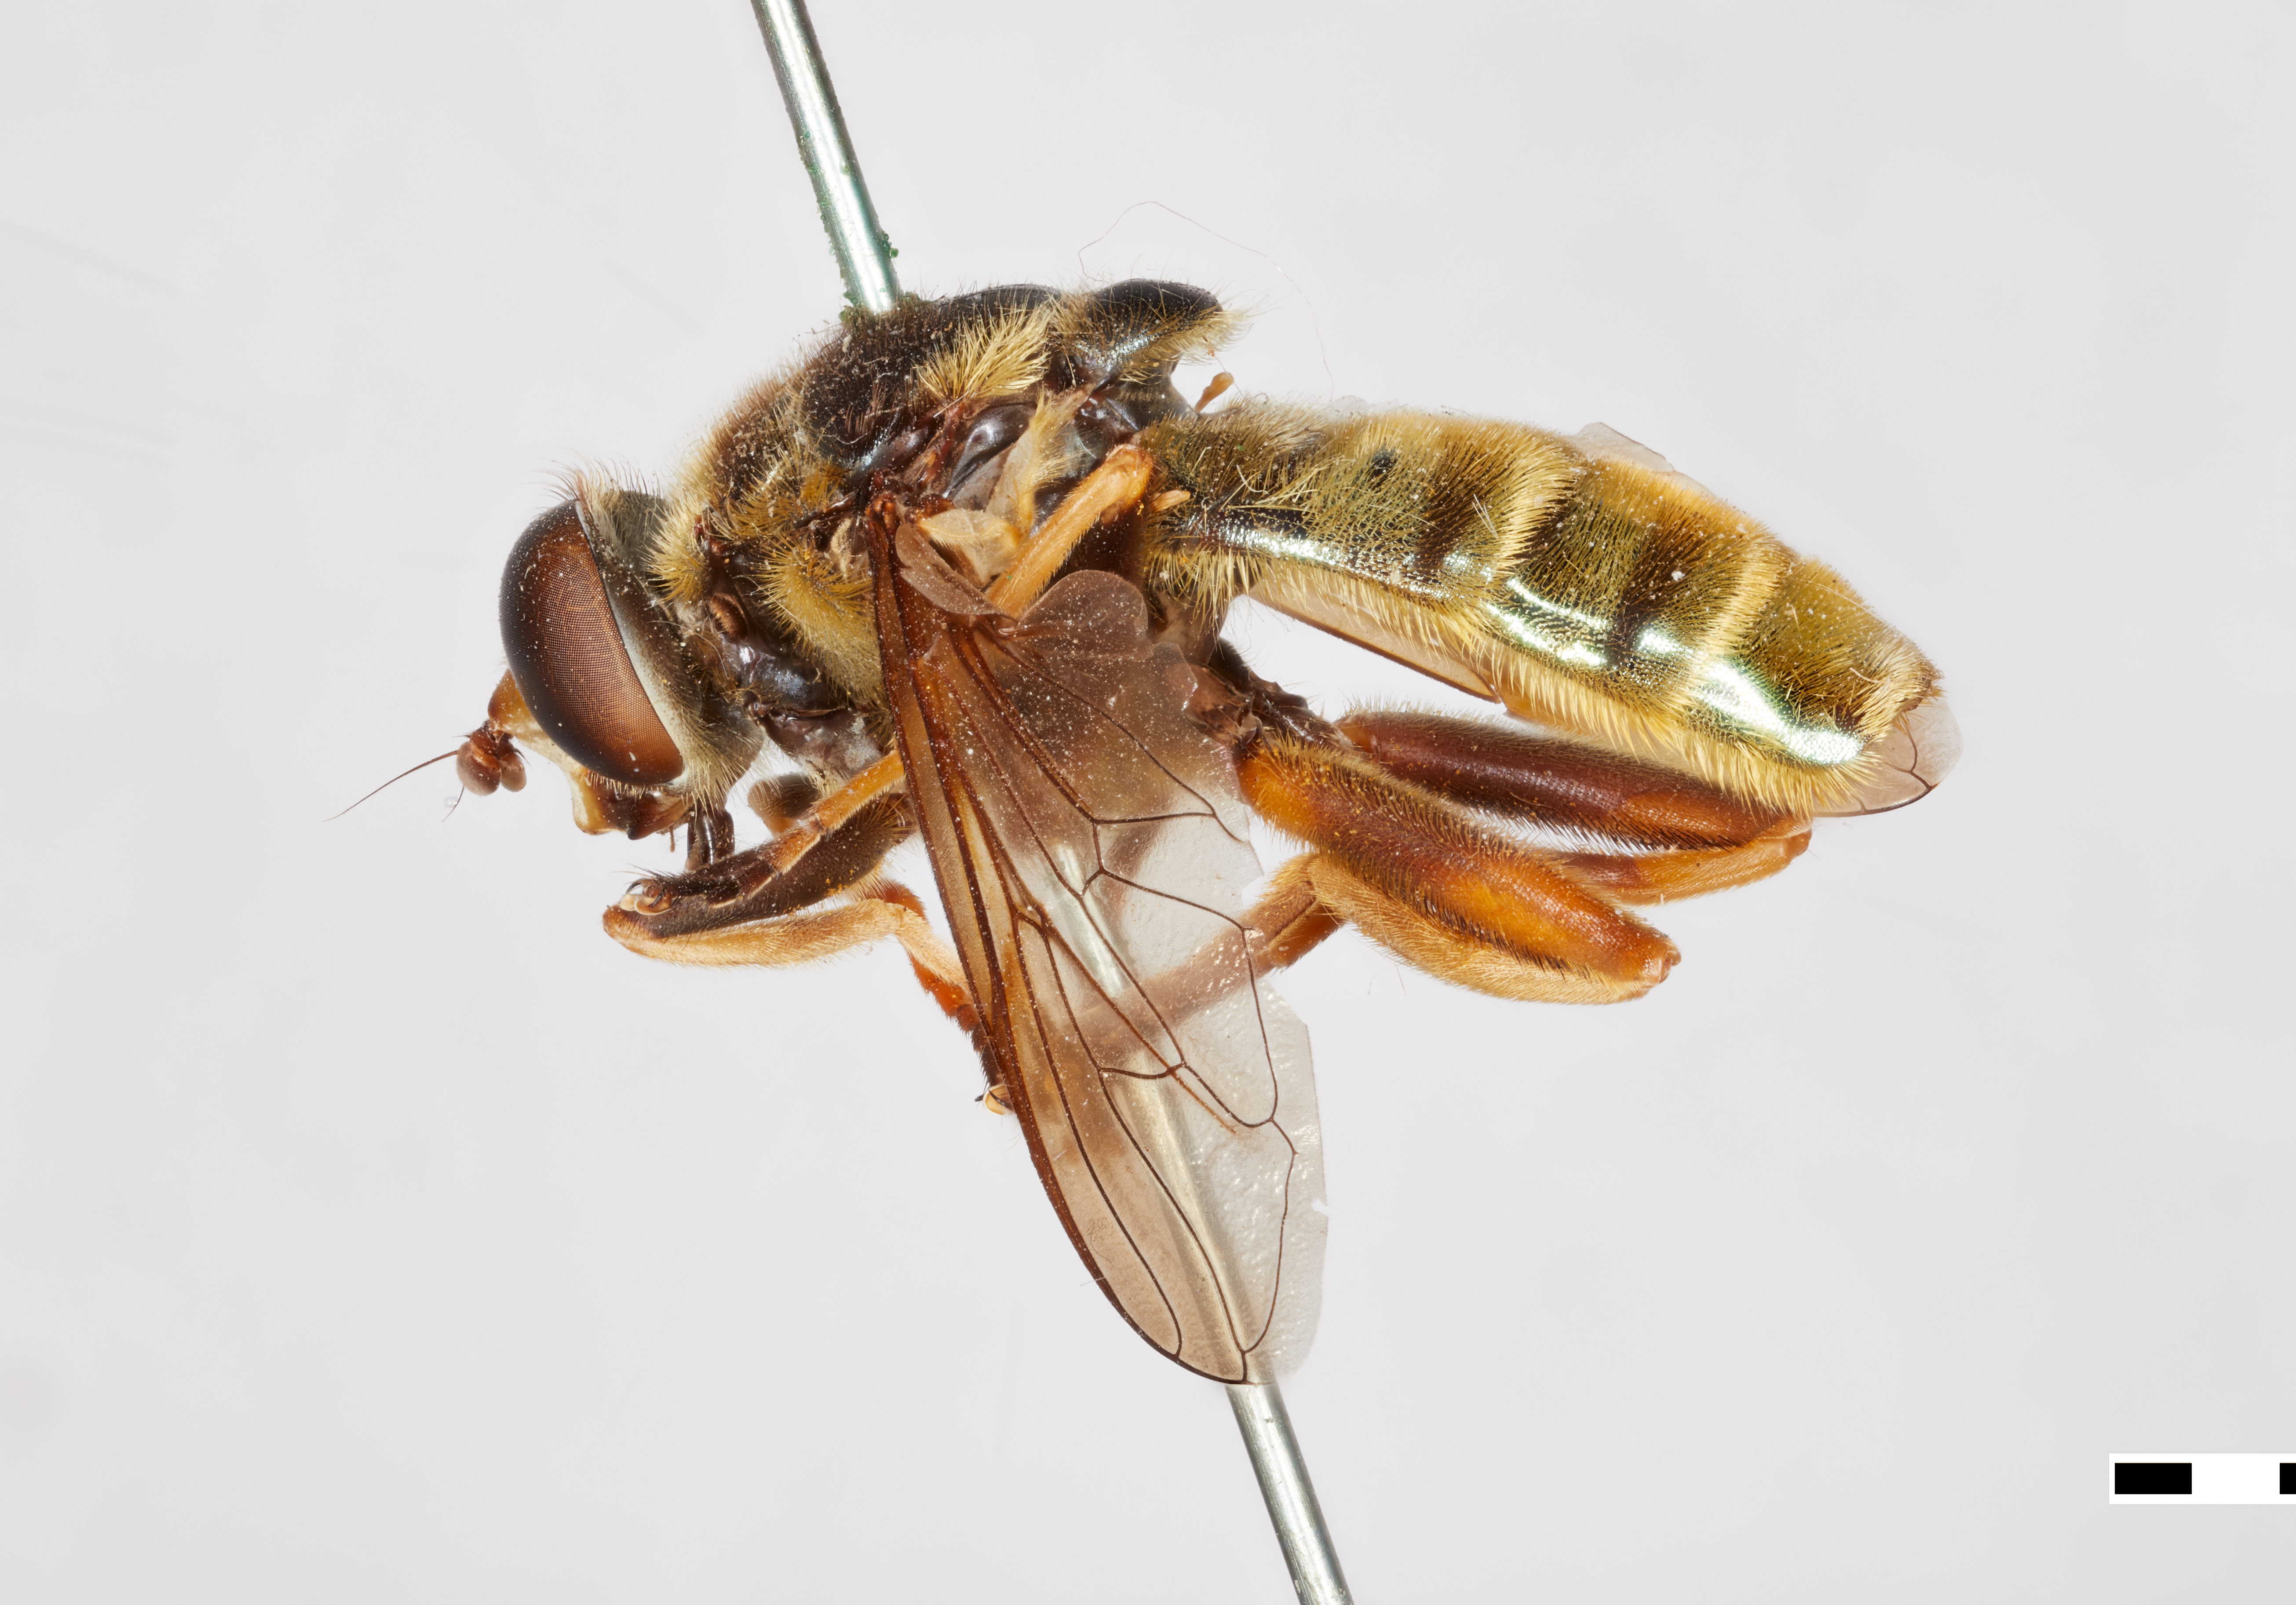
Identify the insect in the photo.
Brachypalpus pulcher
